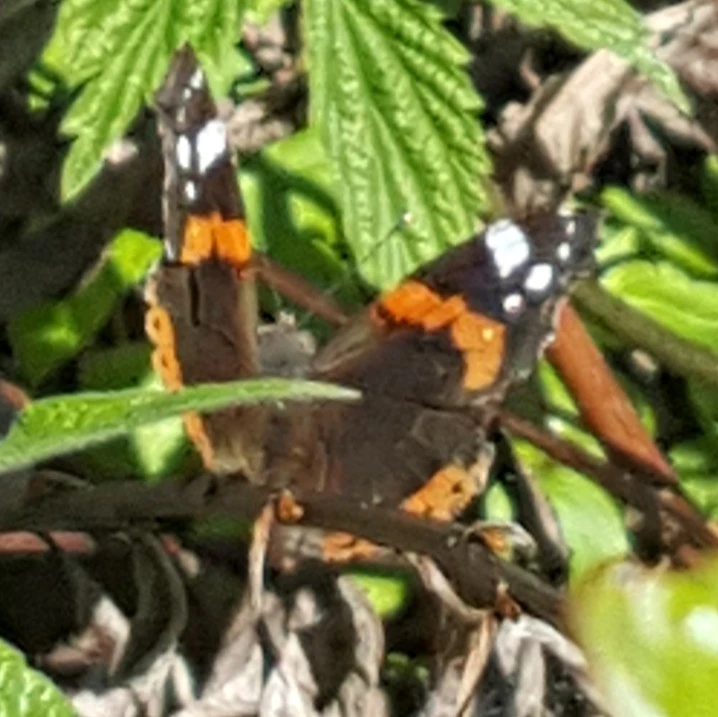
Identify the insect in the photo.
Vanessa atalanta
